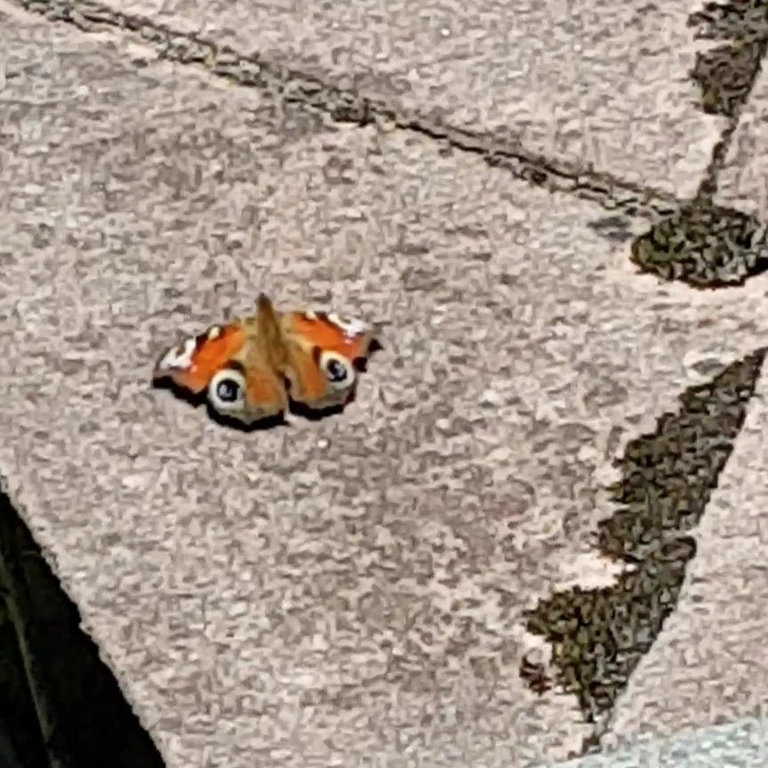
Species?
Aglais io
